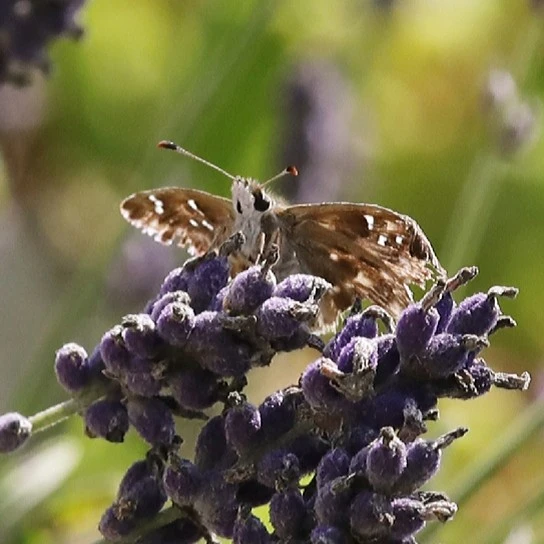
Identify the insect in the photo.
Carcharodus alceae
